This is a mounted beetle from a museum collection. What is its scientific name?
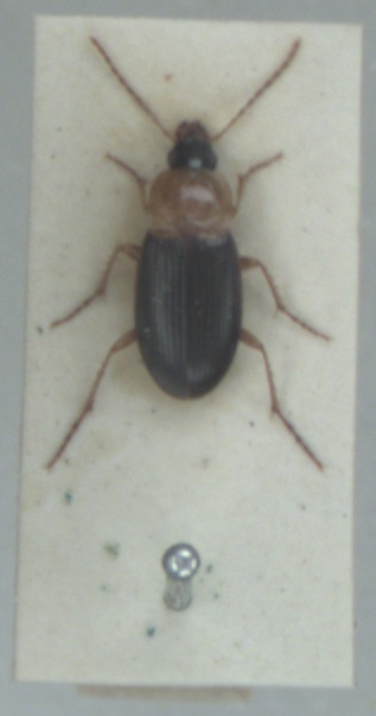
Calathus melanocephalus
